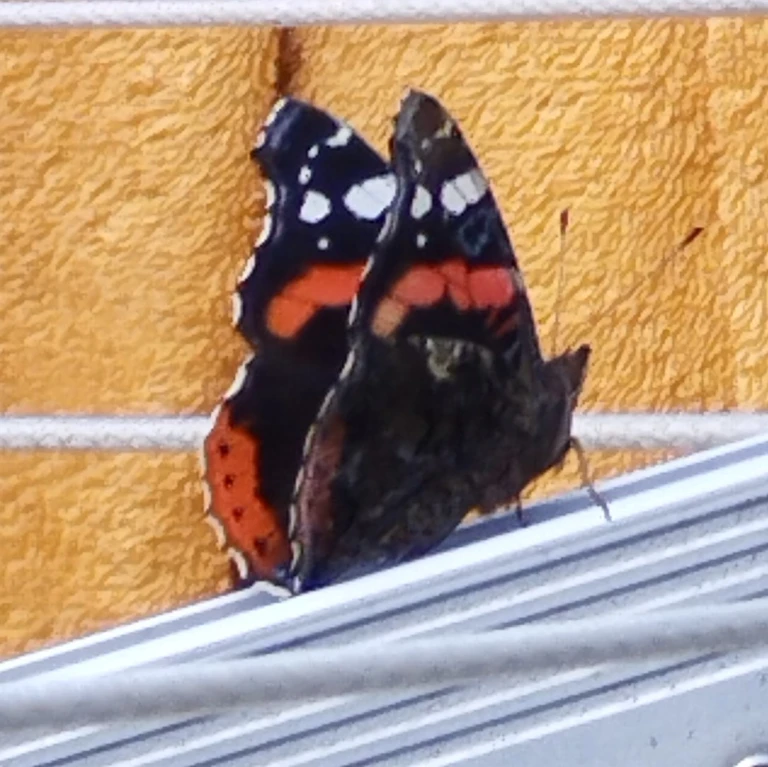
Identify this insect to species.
Vanessa atalanta
